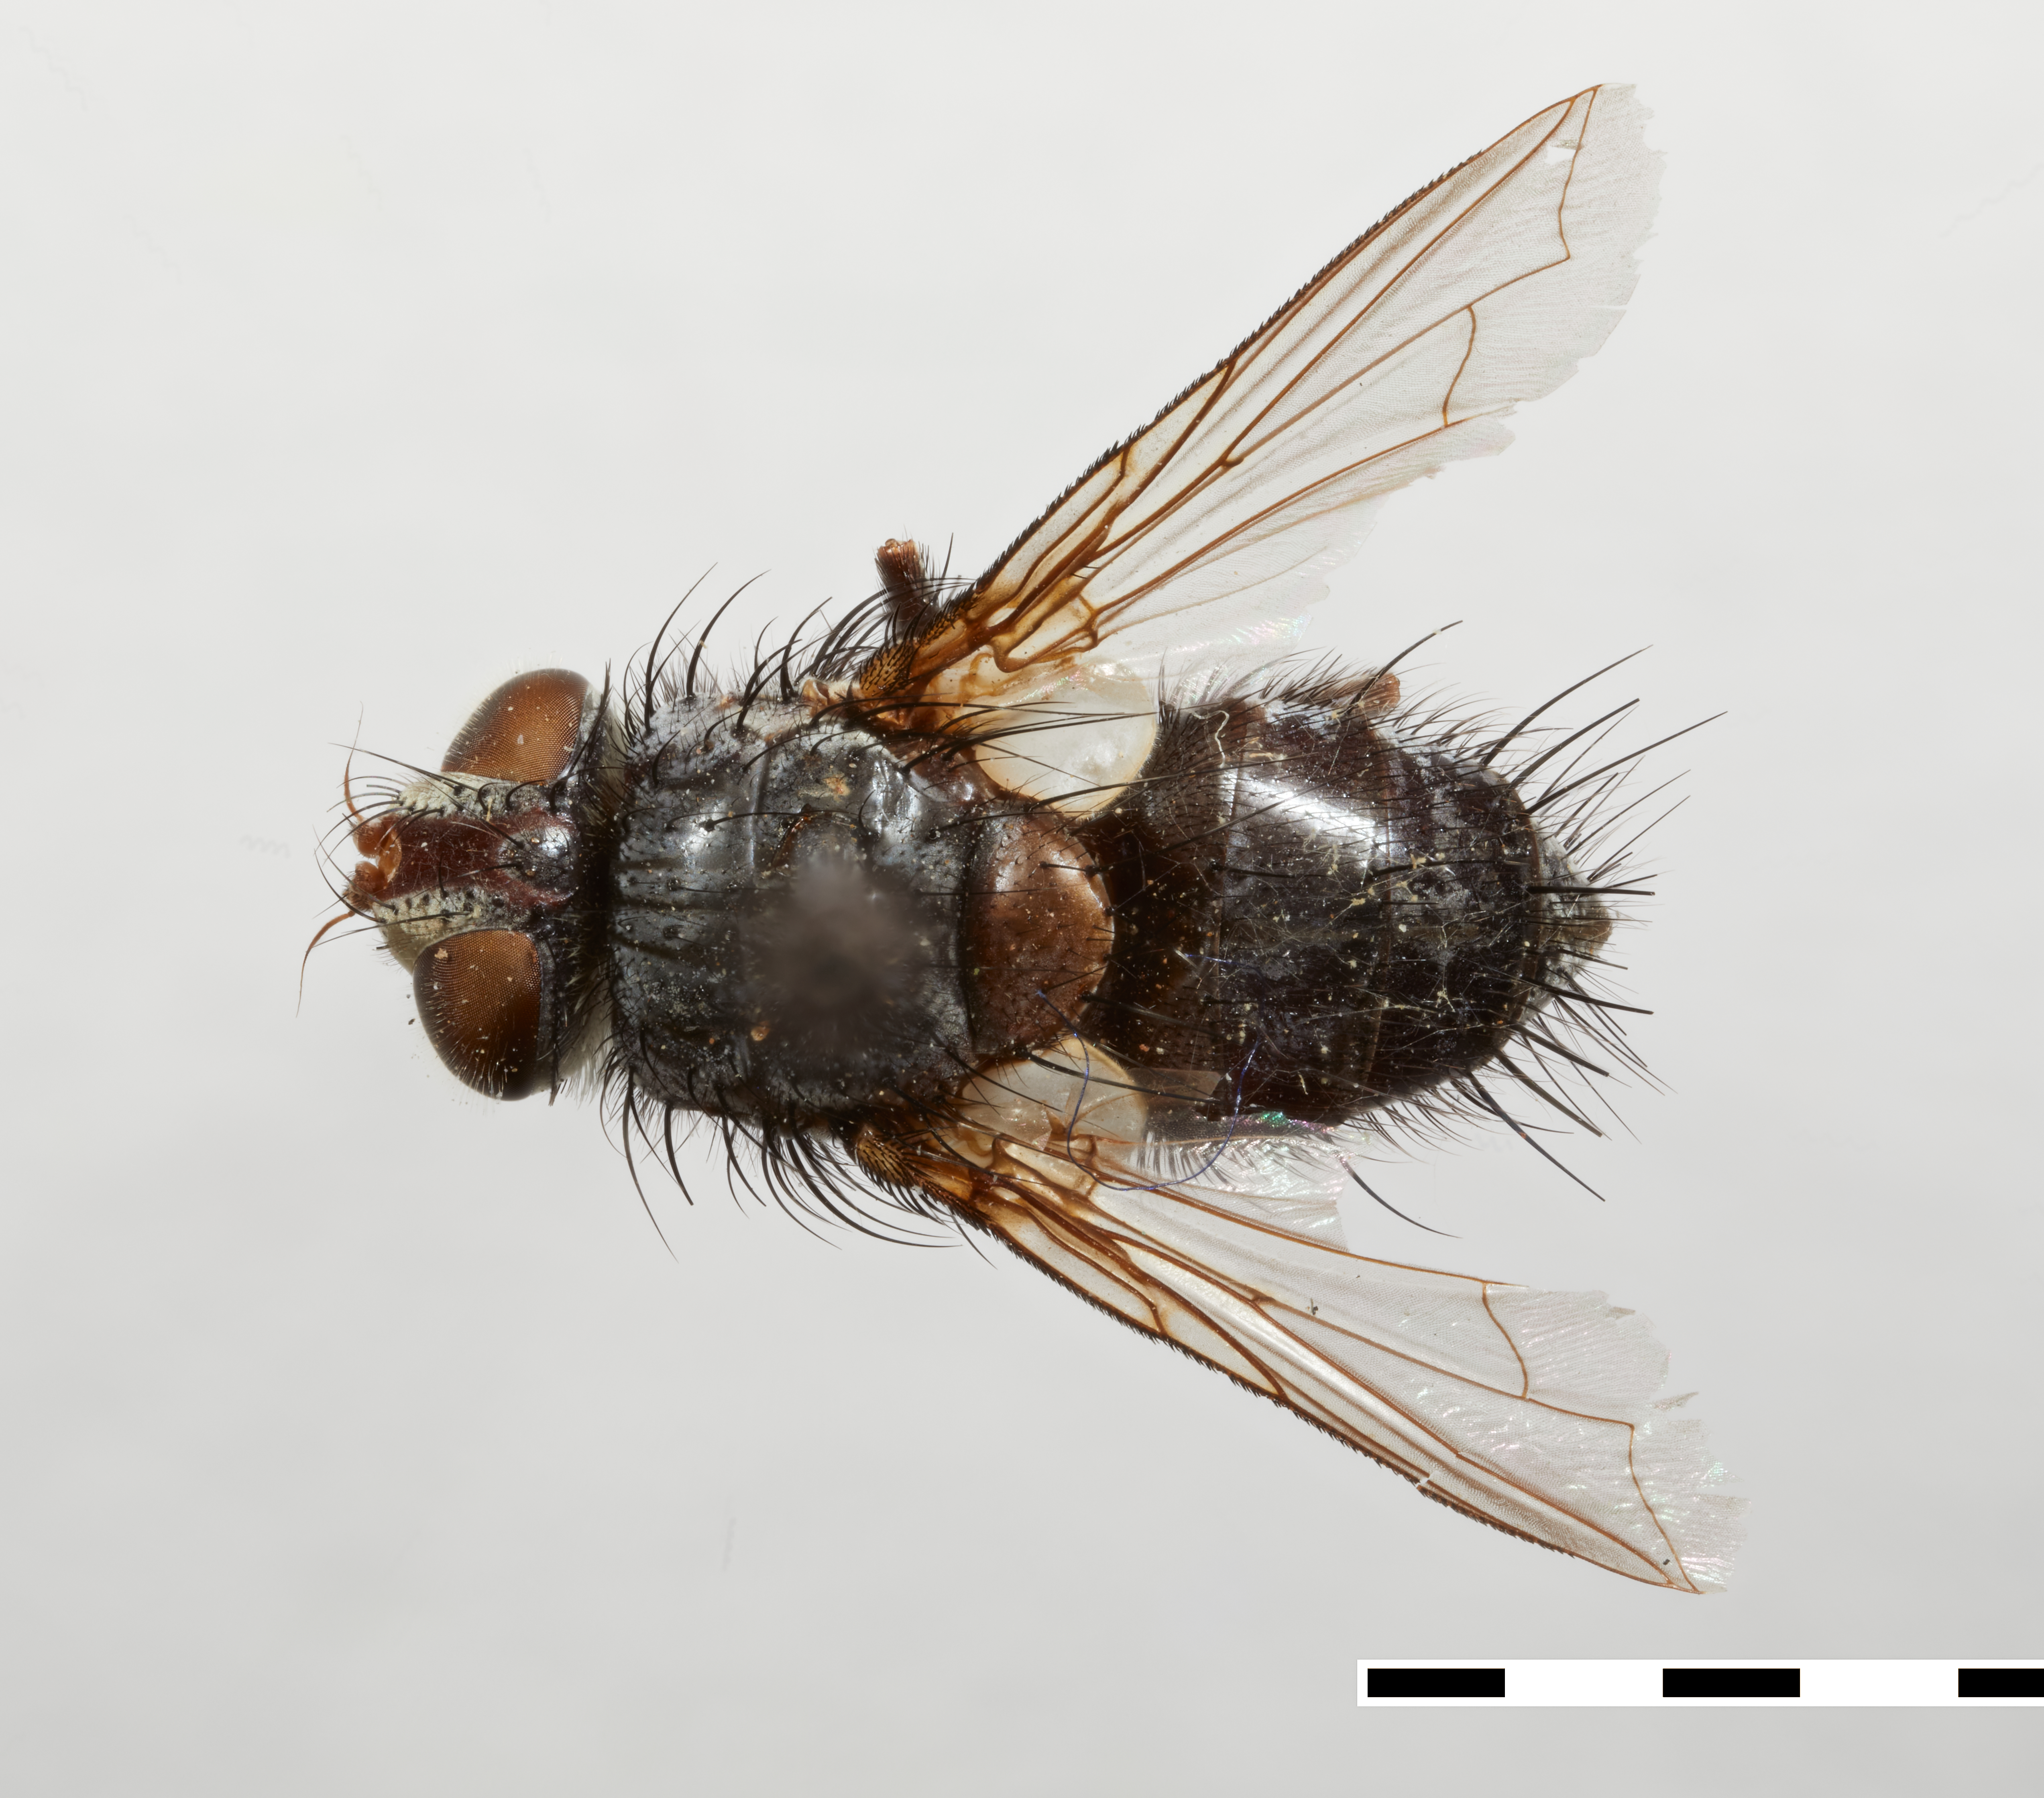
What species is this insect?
Nemosturmia pilosa
